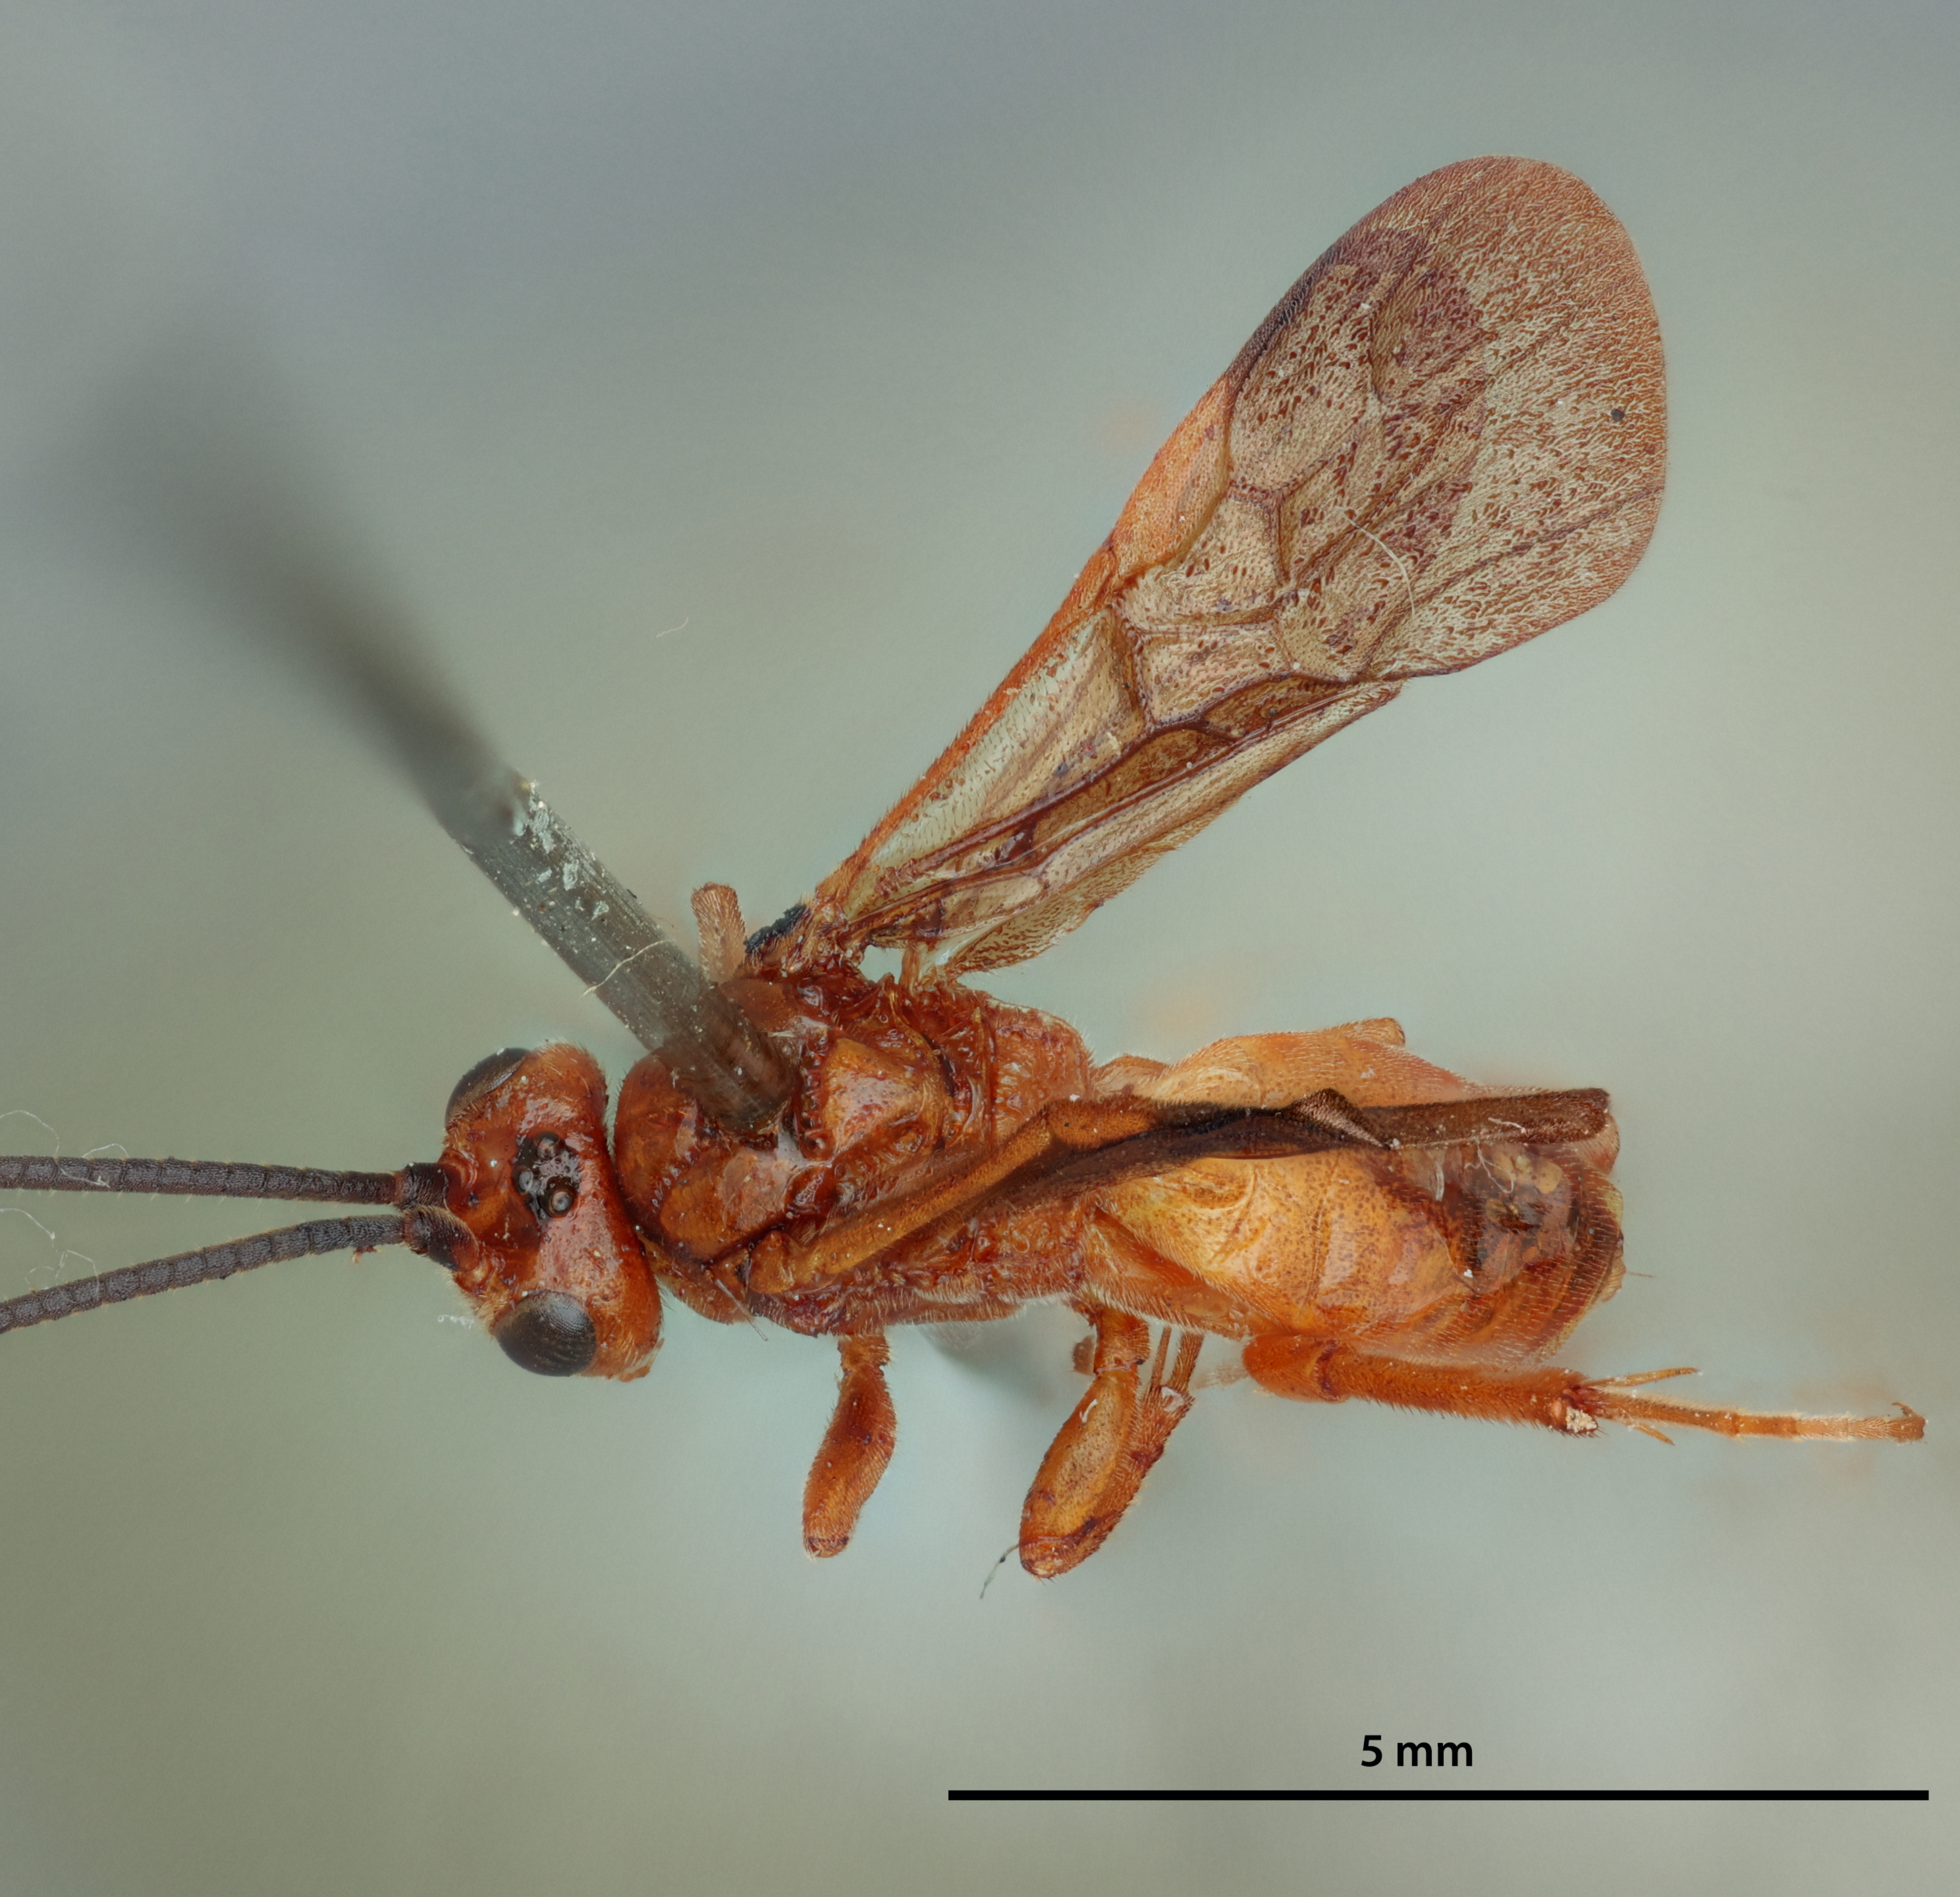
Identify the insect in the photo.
Cardiochiles rubicundus
